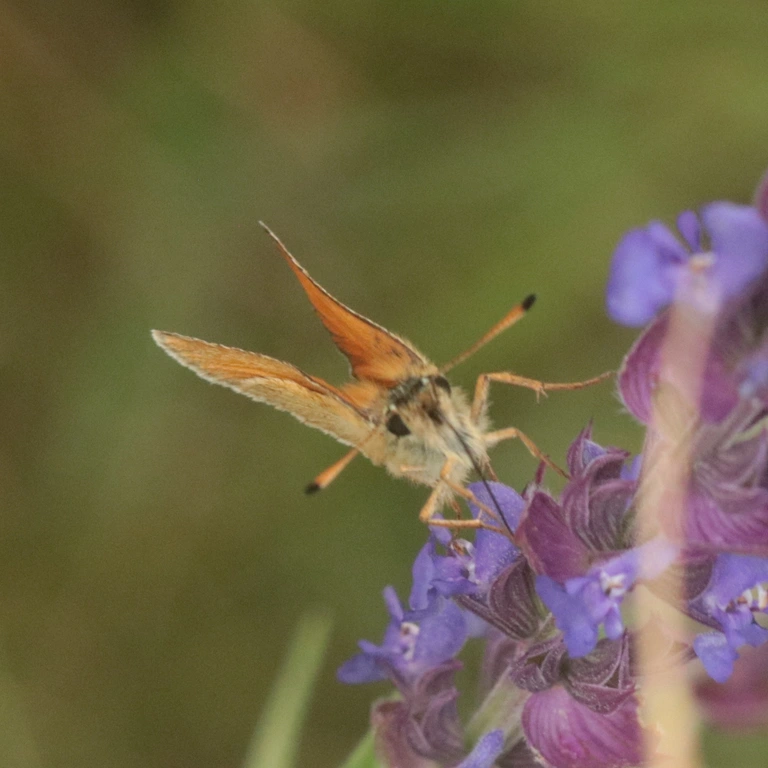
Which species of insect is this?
Thymelicus lineola
